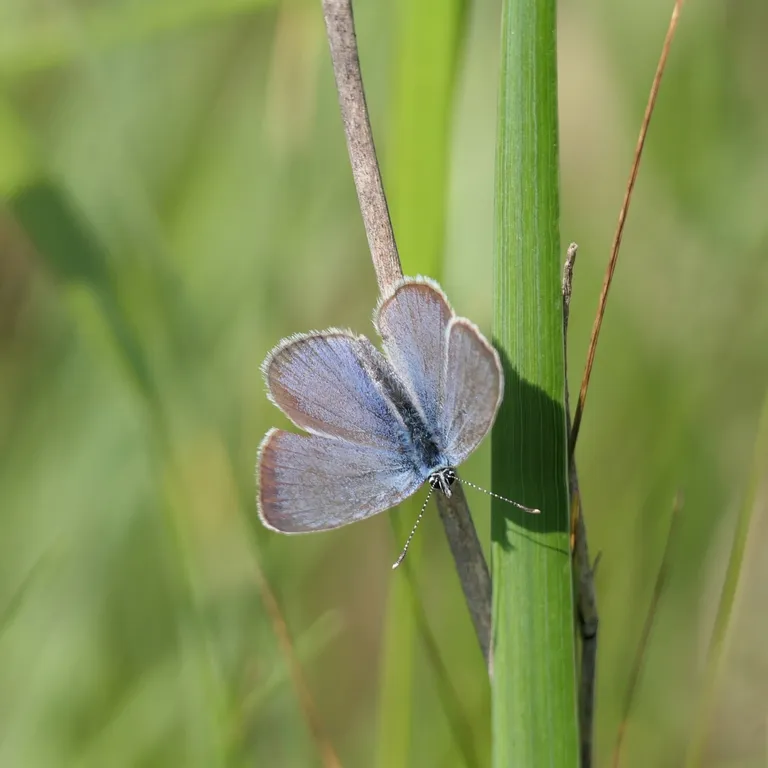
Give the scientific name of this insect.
Glaucopsyche alexis
